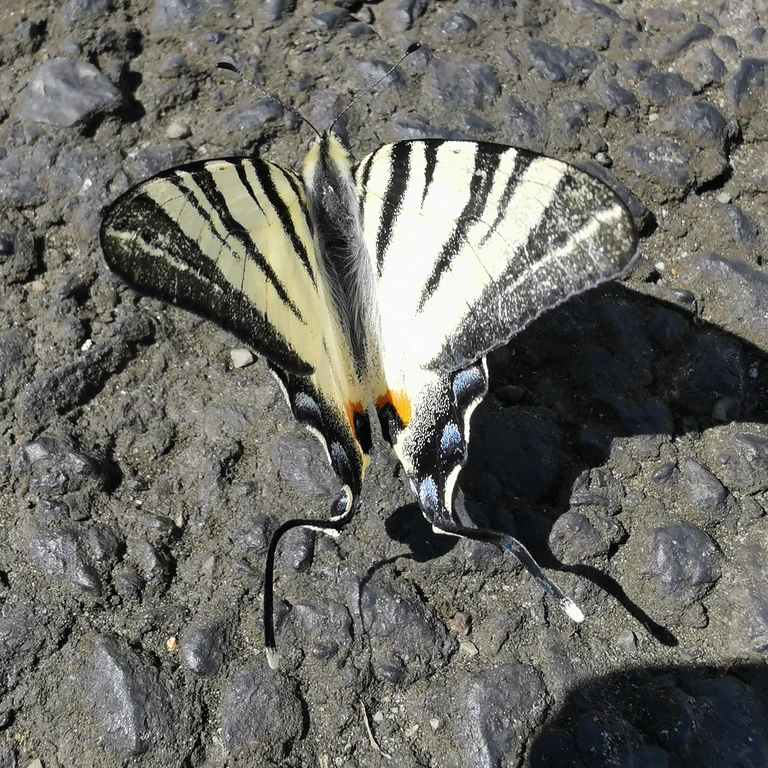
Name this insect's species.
Iphiclides podalirius
